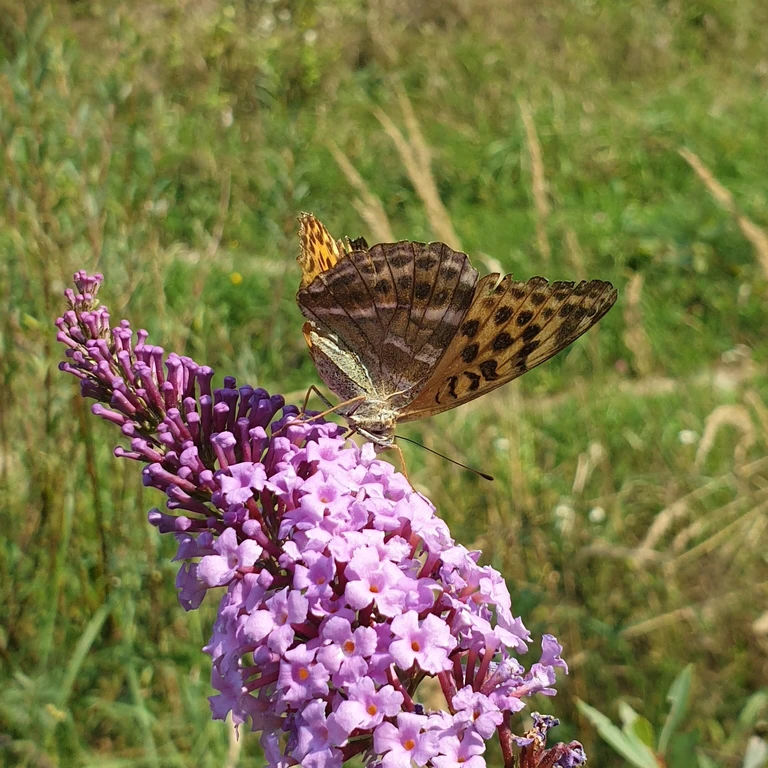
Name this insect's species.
Argynnis paphia
